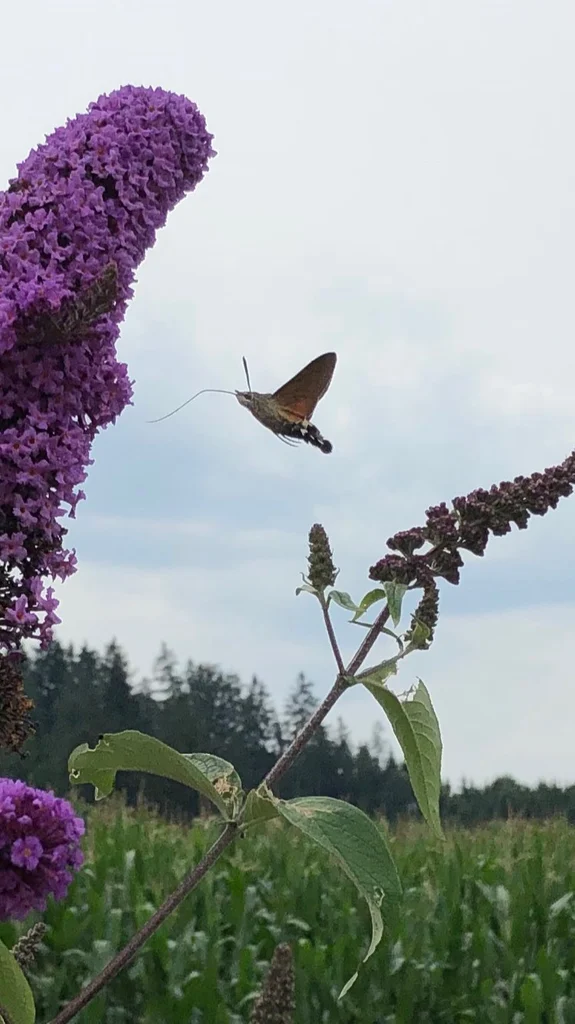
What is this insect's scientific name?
Macroglossum stellatarum
